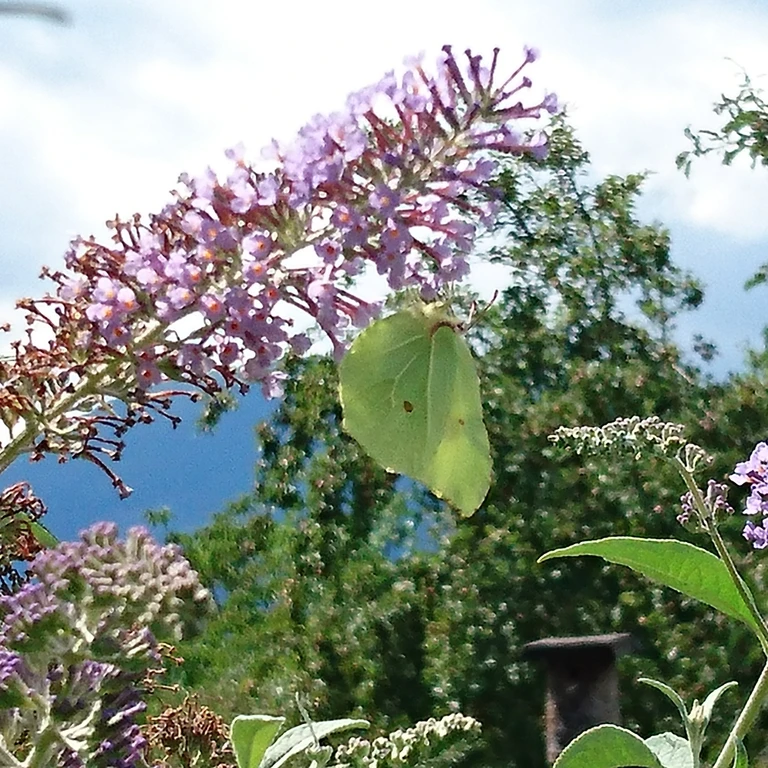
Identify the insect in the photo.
Gonepteryx rhamni
